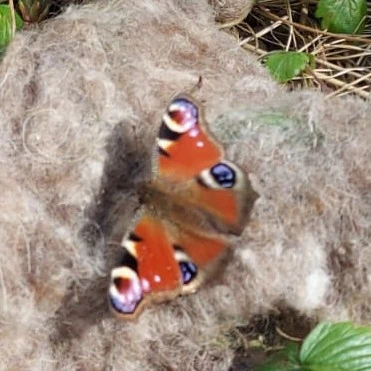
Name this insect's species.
Aglais io
